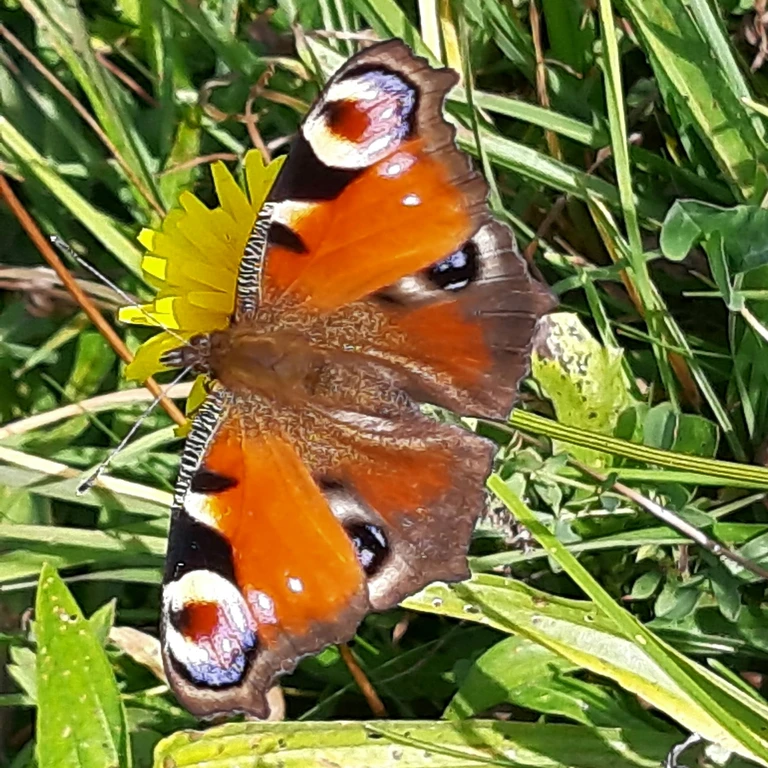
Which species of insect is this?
Aglais io
